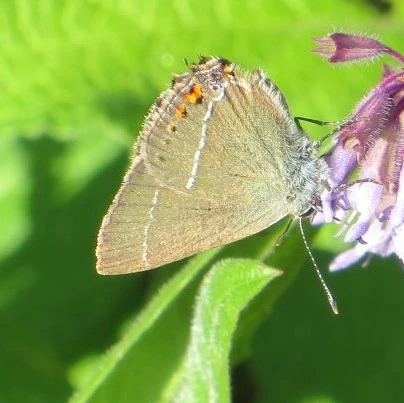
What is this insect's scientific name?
Satyrium spini (also Tuttiola spini)
